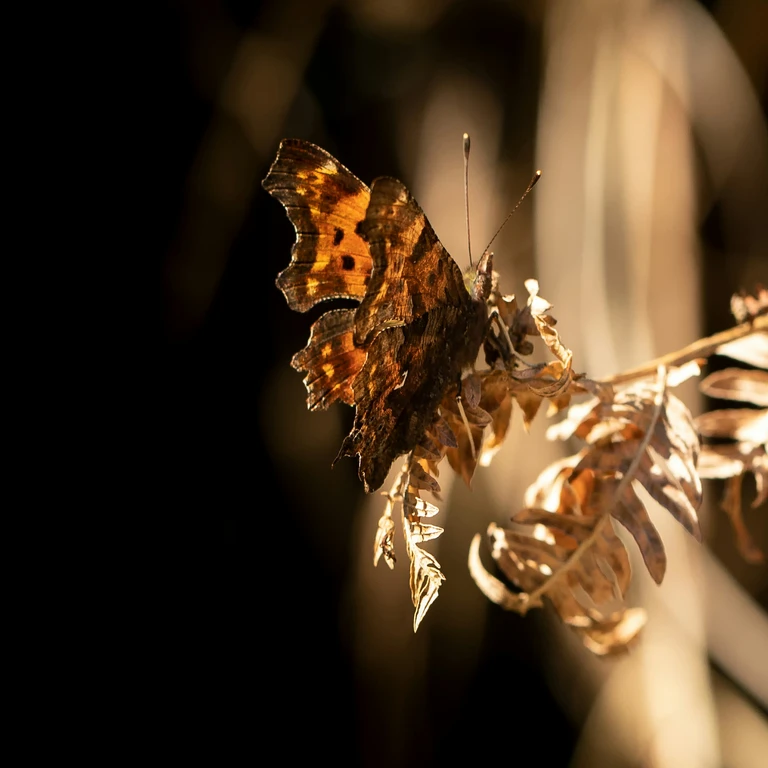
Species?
Polygonia c-album
